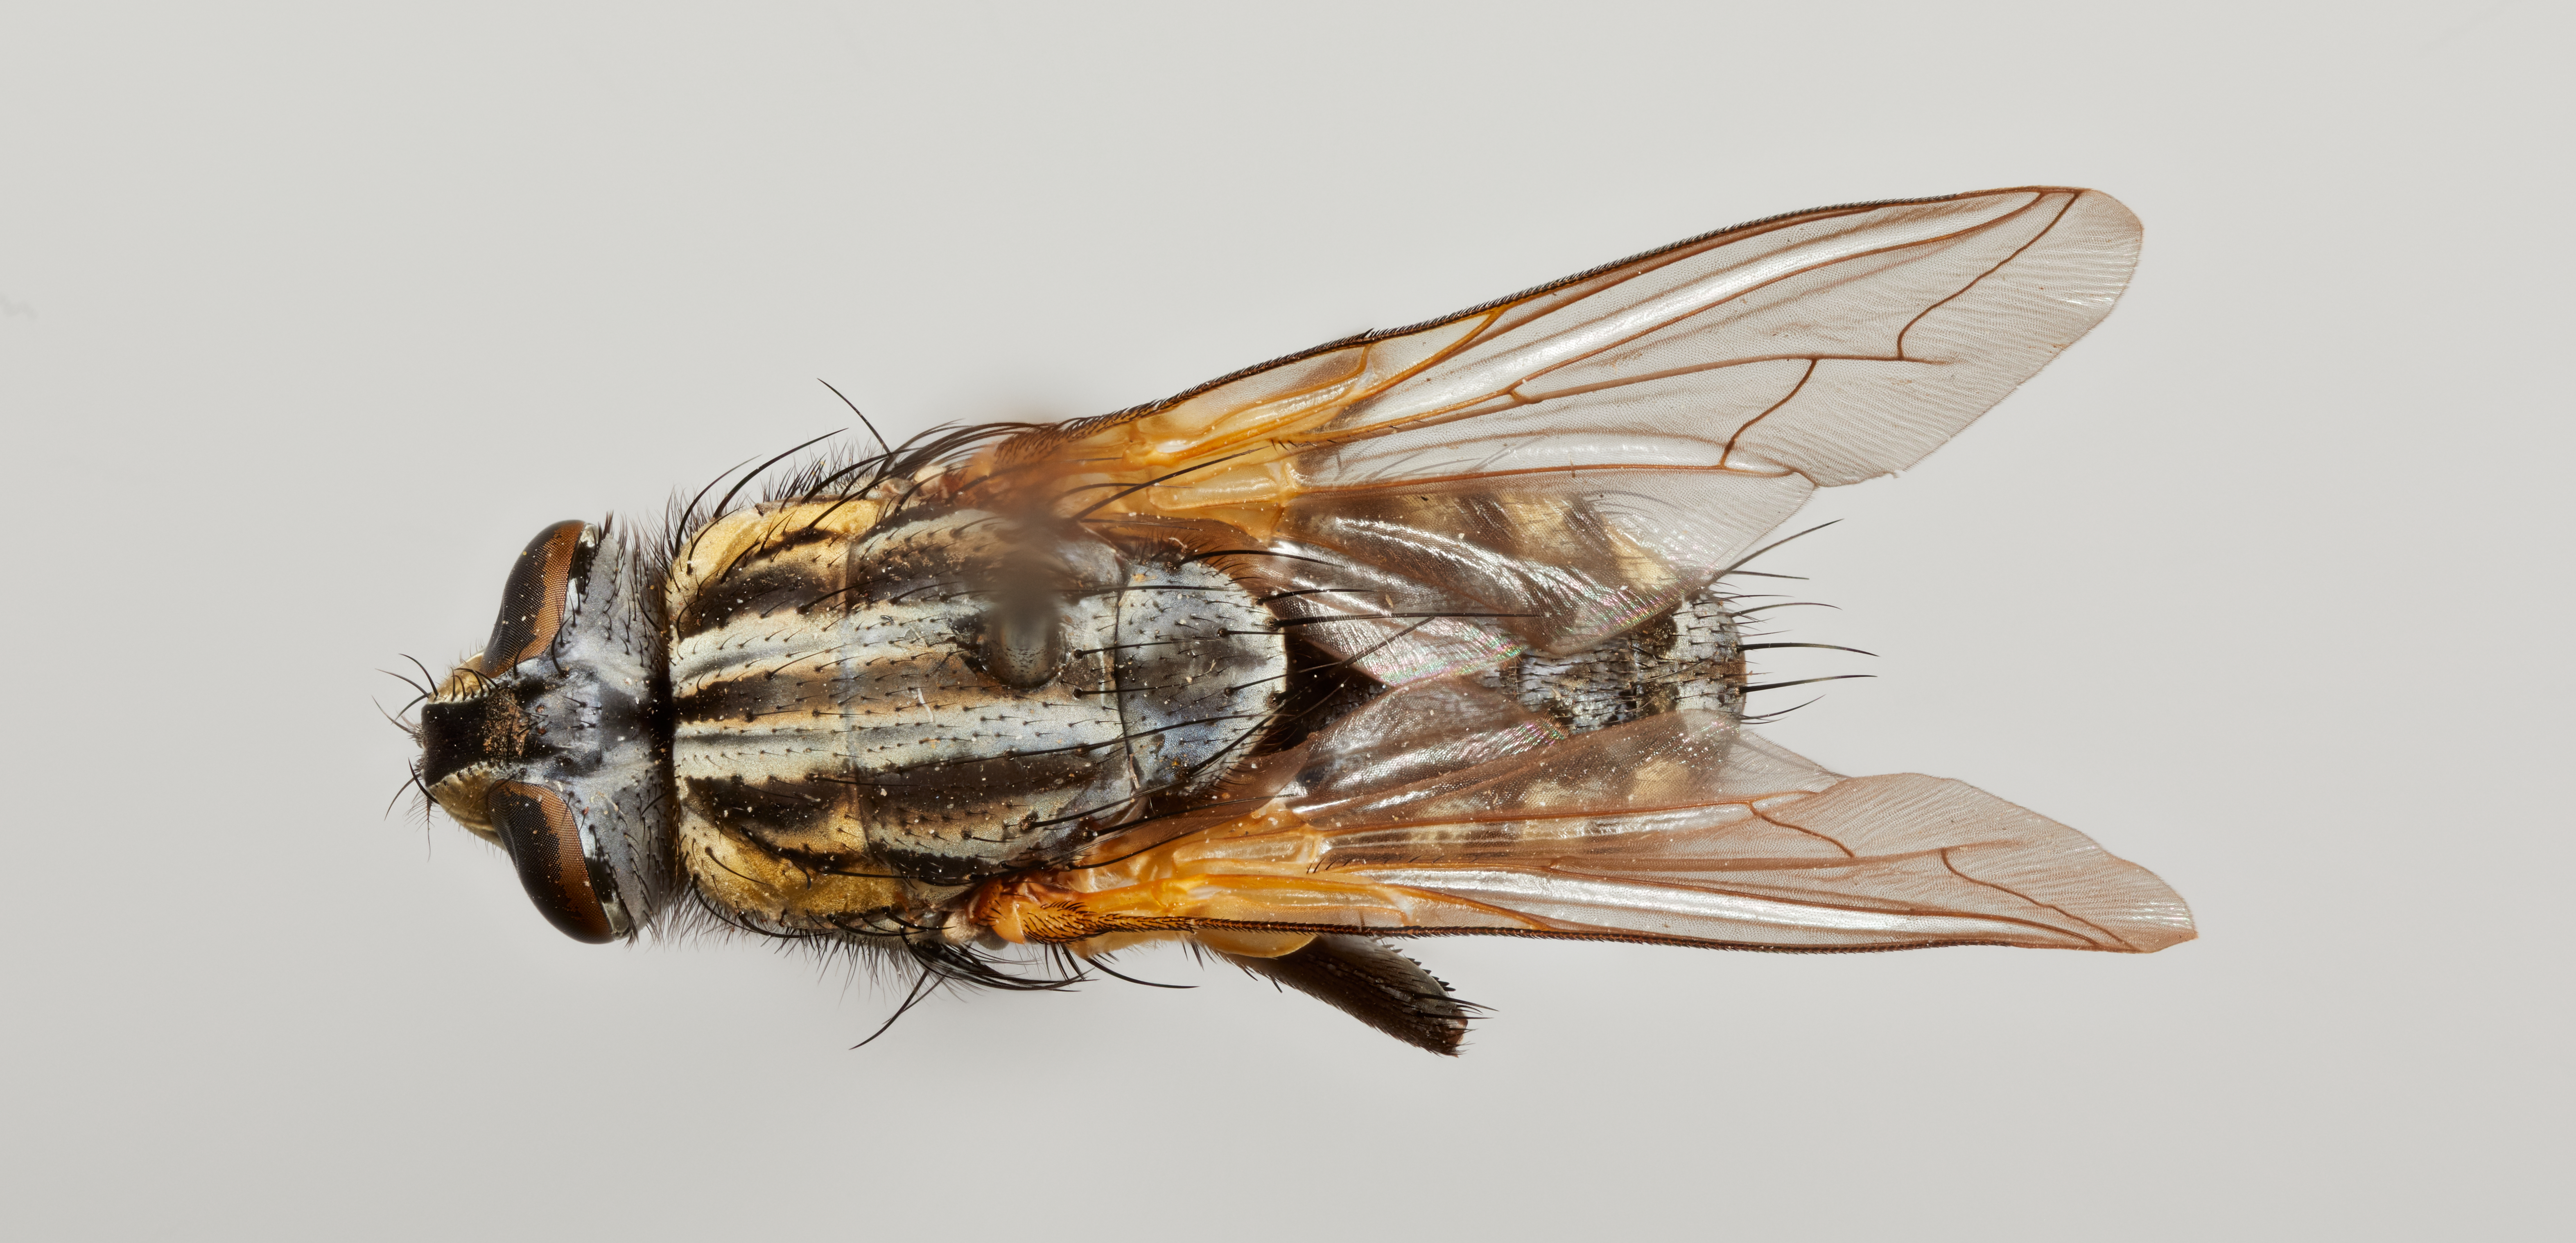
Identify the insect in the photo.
Punasarcophaga auromaculata (also Ravinia auromaculata)
